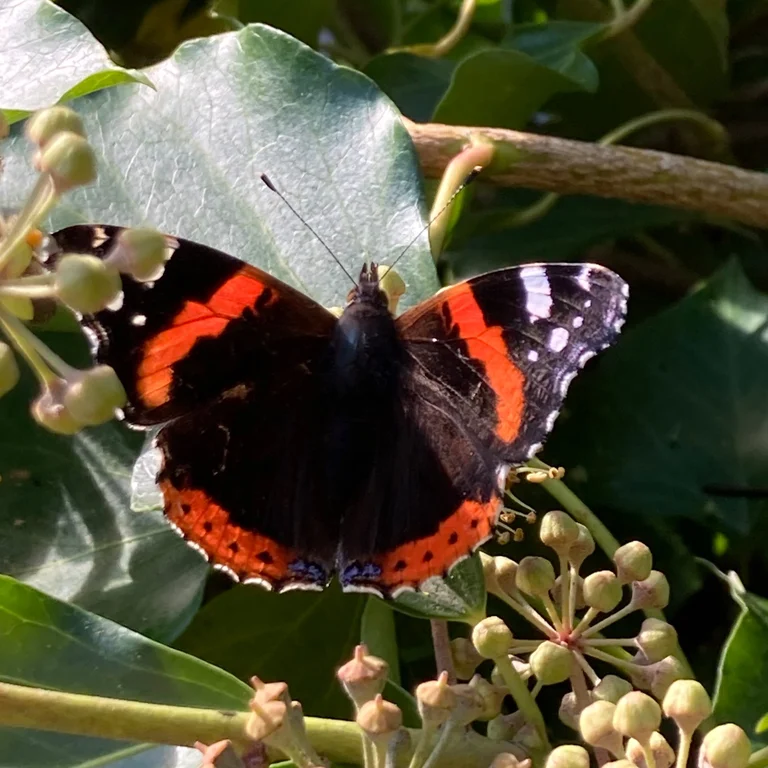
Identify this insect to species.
Vanessa atalanta
